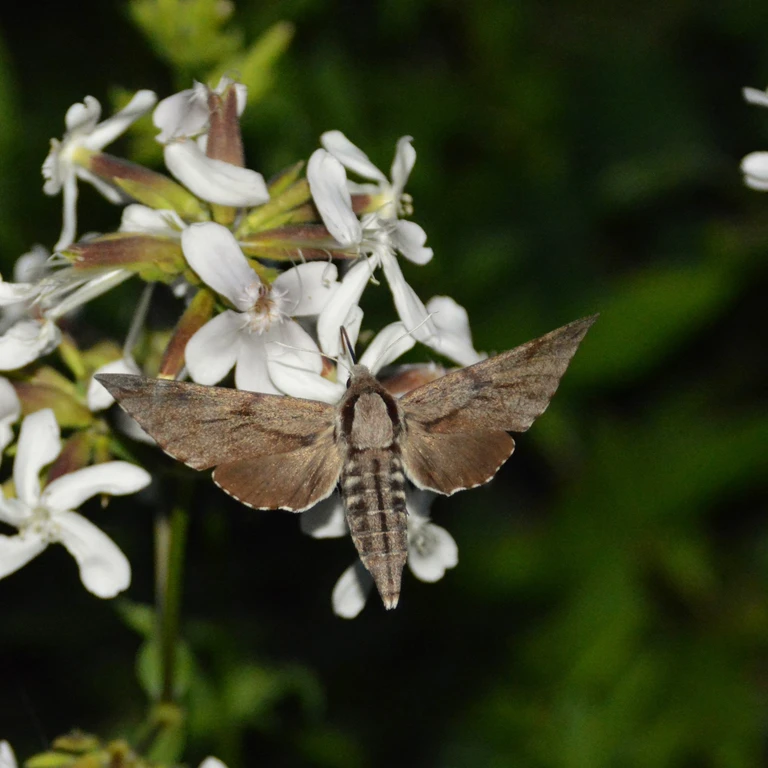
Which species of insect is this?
Sphinx pinastri
